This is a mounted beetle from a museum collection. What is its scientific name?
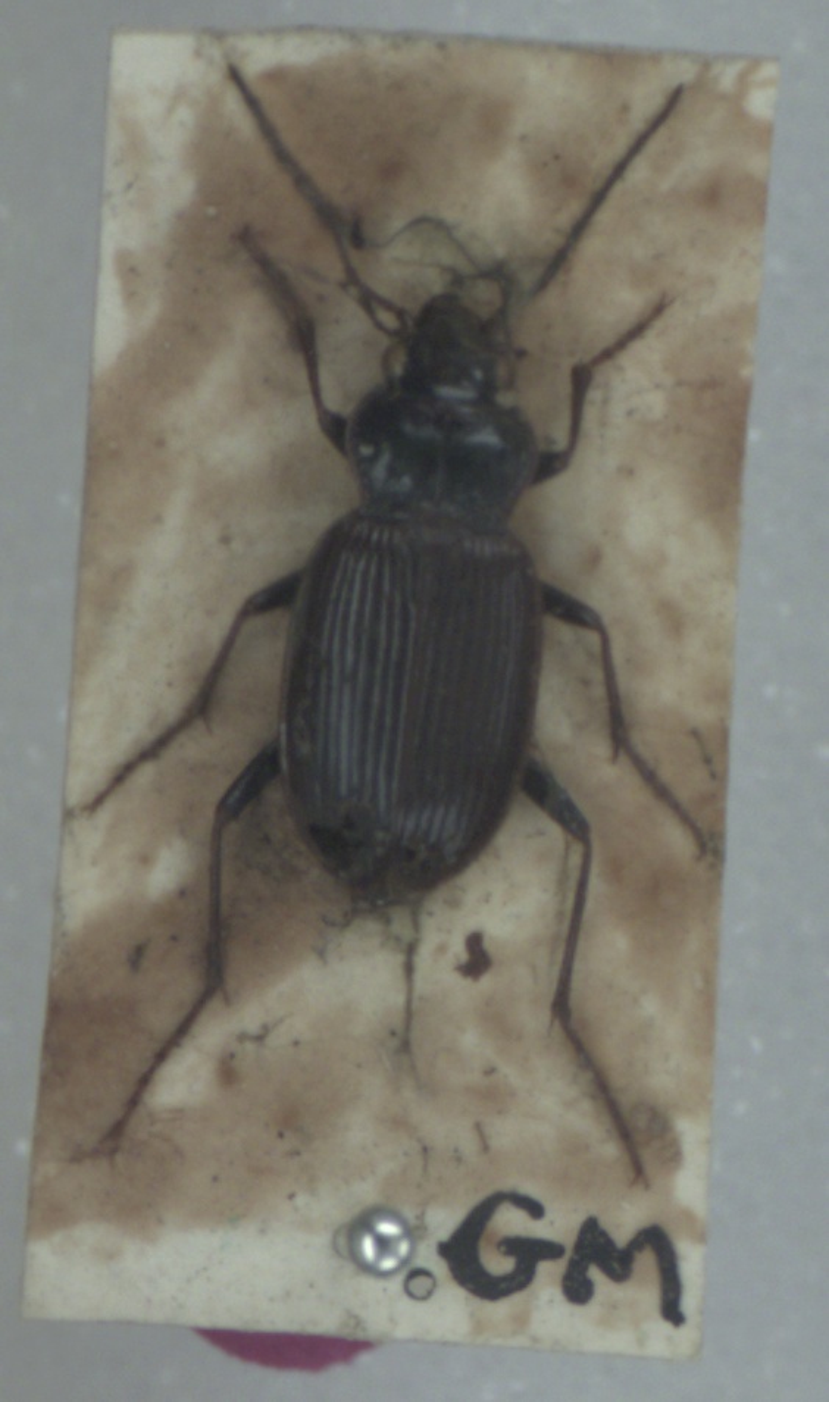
Nebria brevicollis
